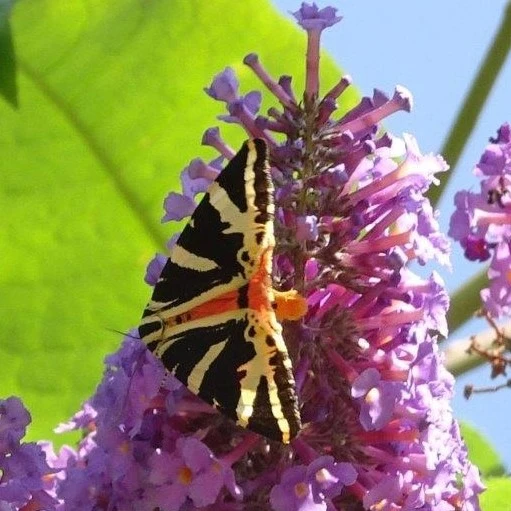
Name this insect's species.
Euplagia quadripunctaria
